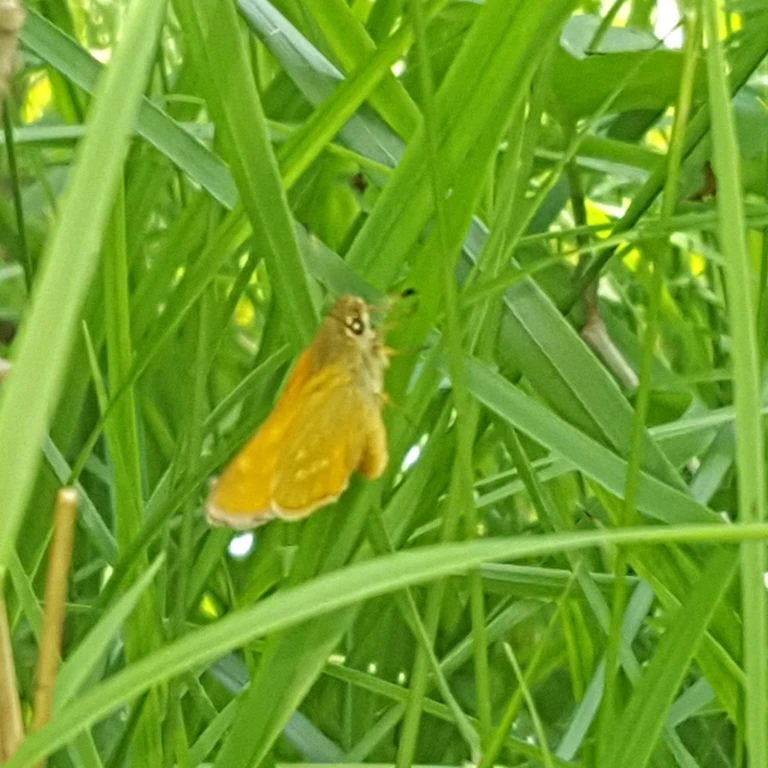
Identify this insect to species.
Ochlodes sylvanus (also Ochlodes venata)
